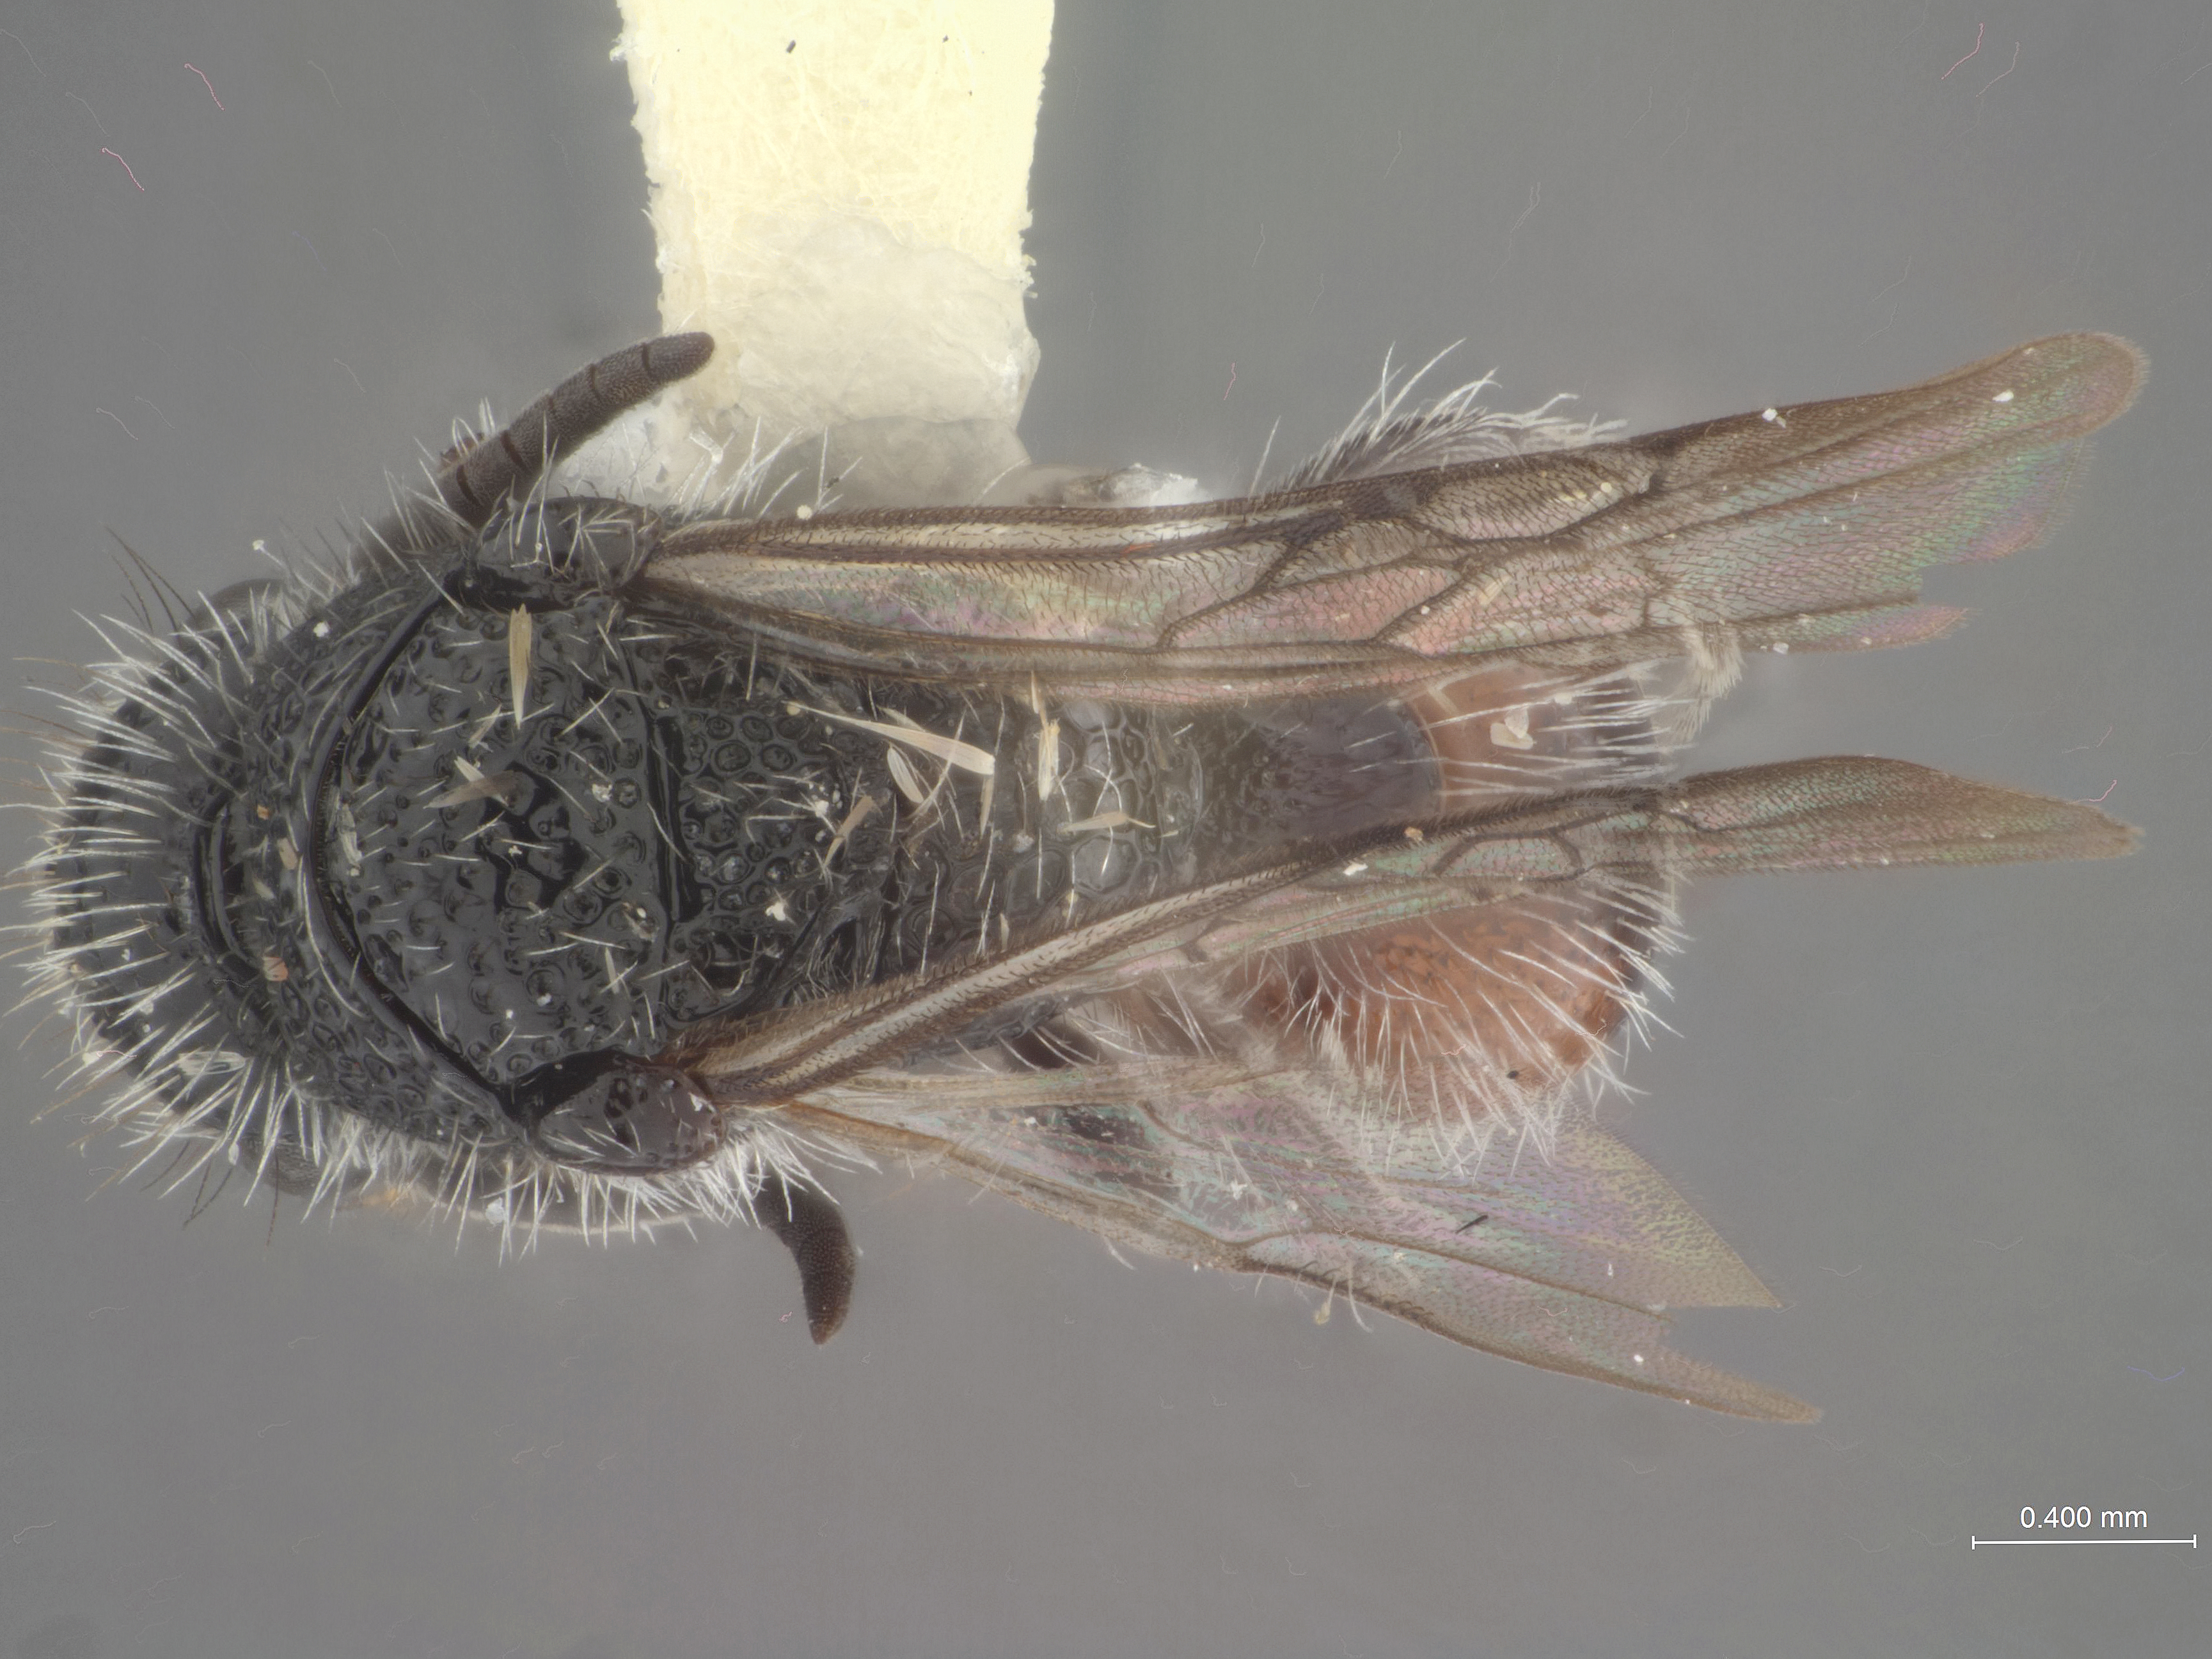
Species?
Dasymutilla mickeli
